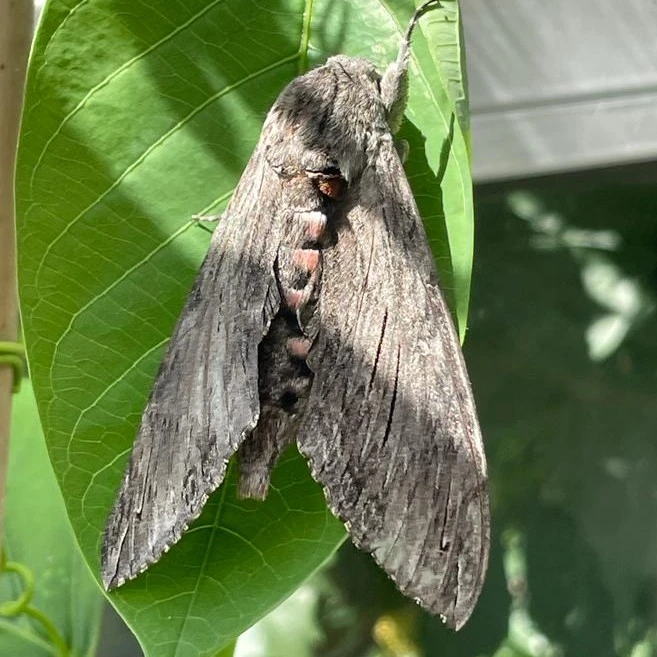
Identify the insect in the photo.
Agrius convolvuli
